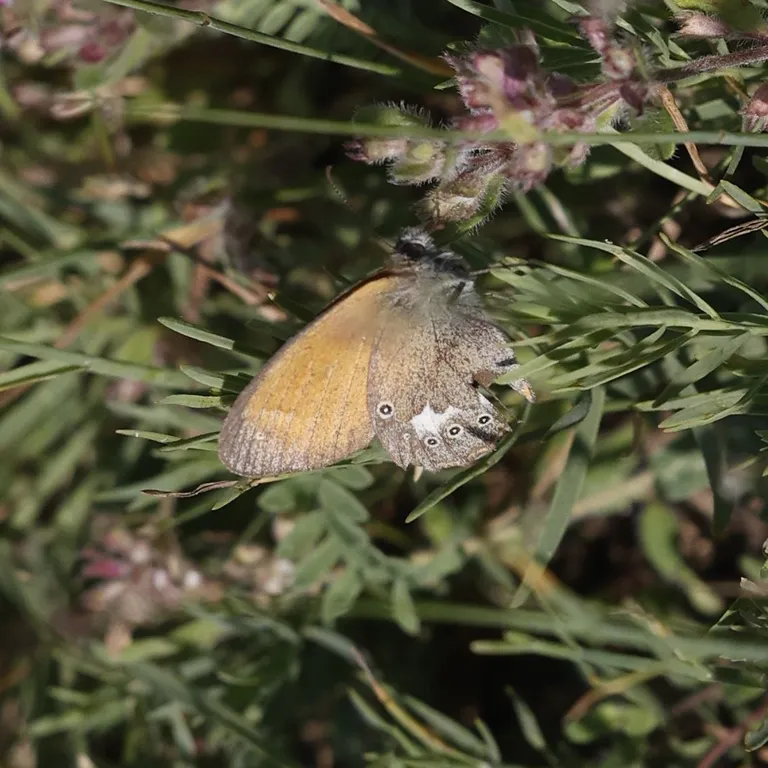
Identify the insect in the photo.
Coenonympha glycerion (also Coenonympha iphis)
